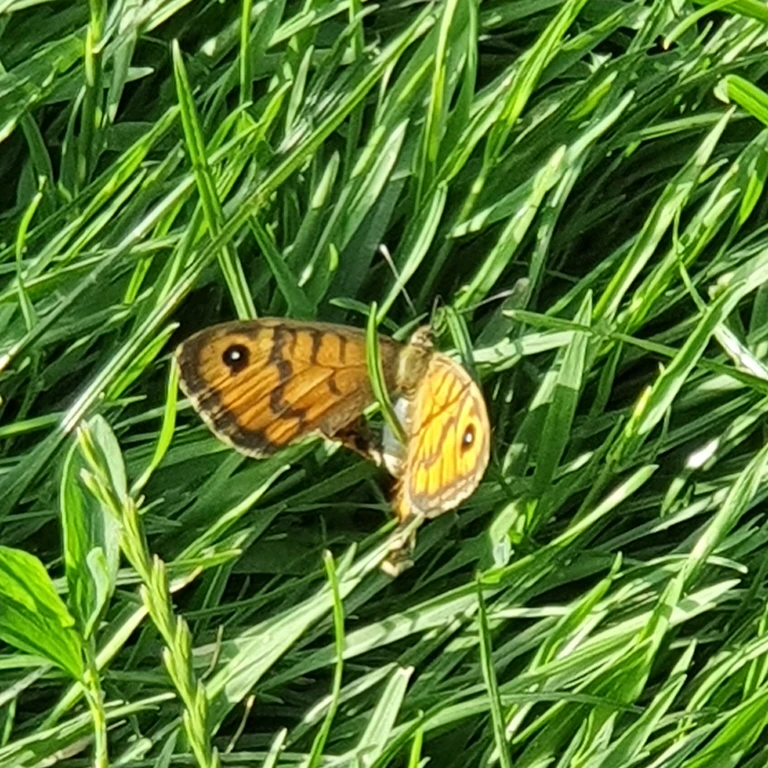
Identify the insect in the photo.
Lasiommata megera (also Pararge megera)
